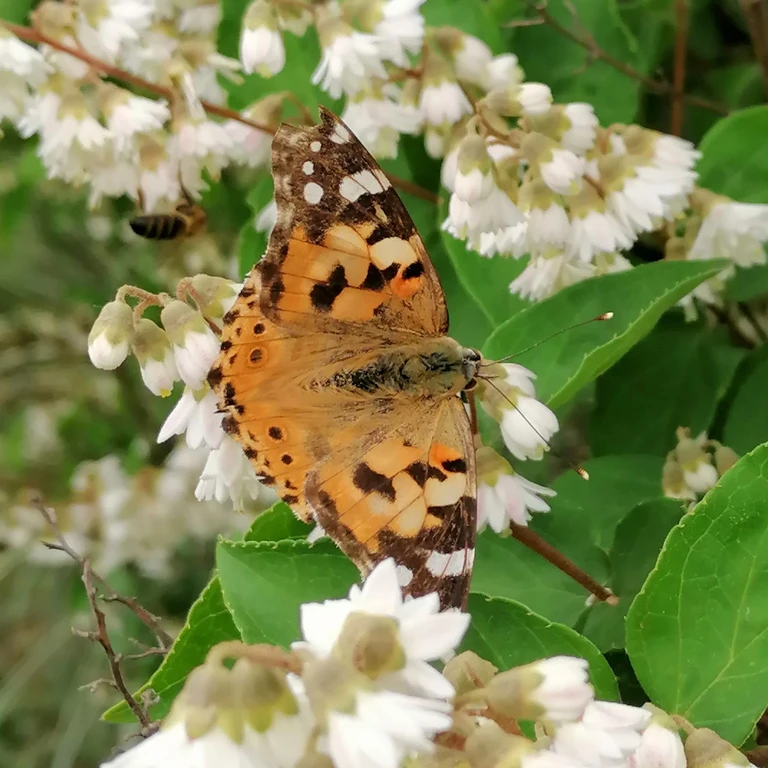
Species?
Vanessa cardui
